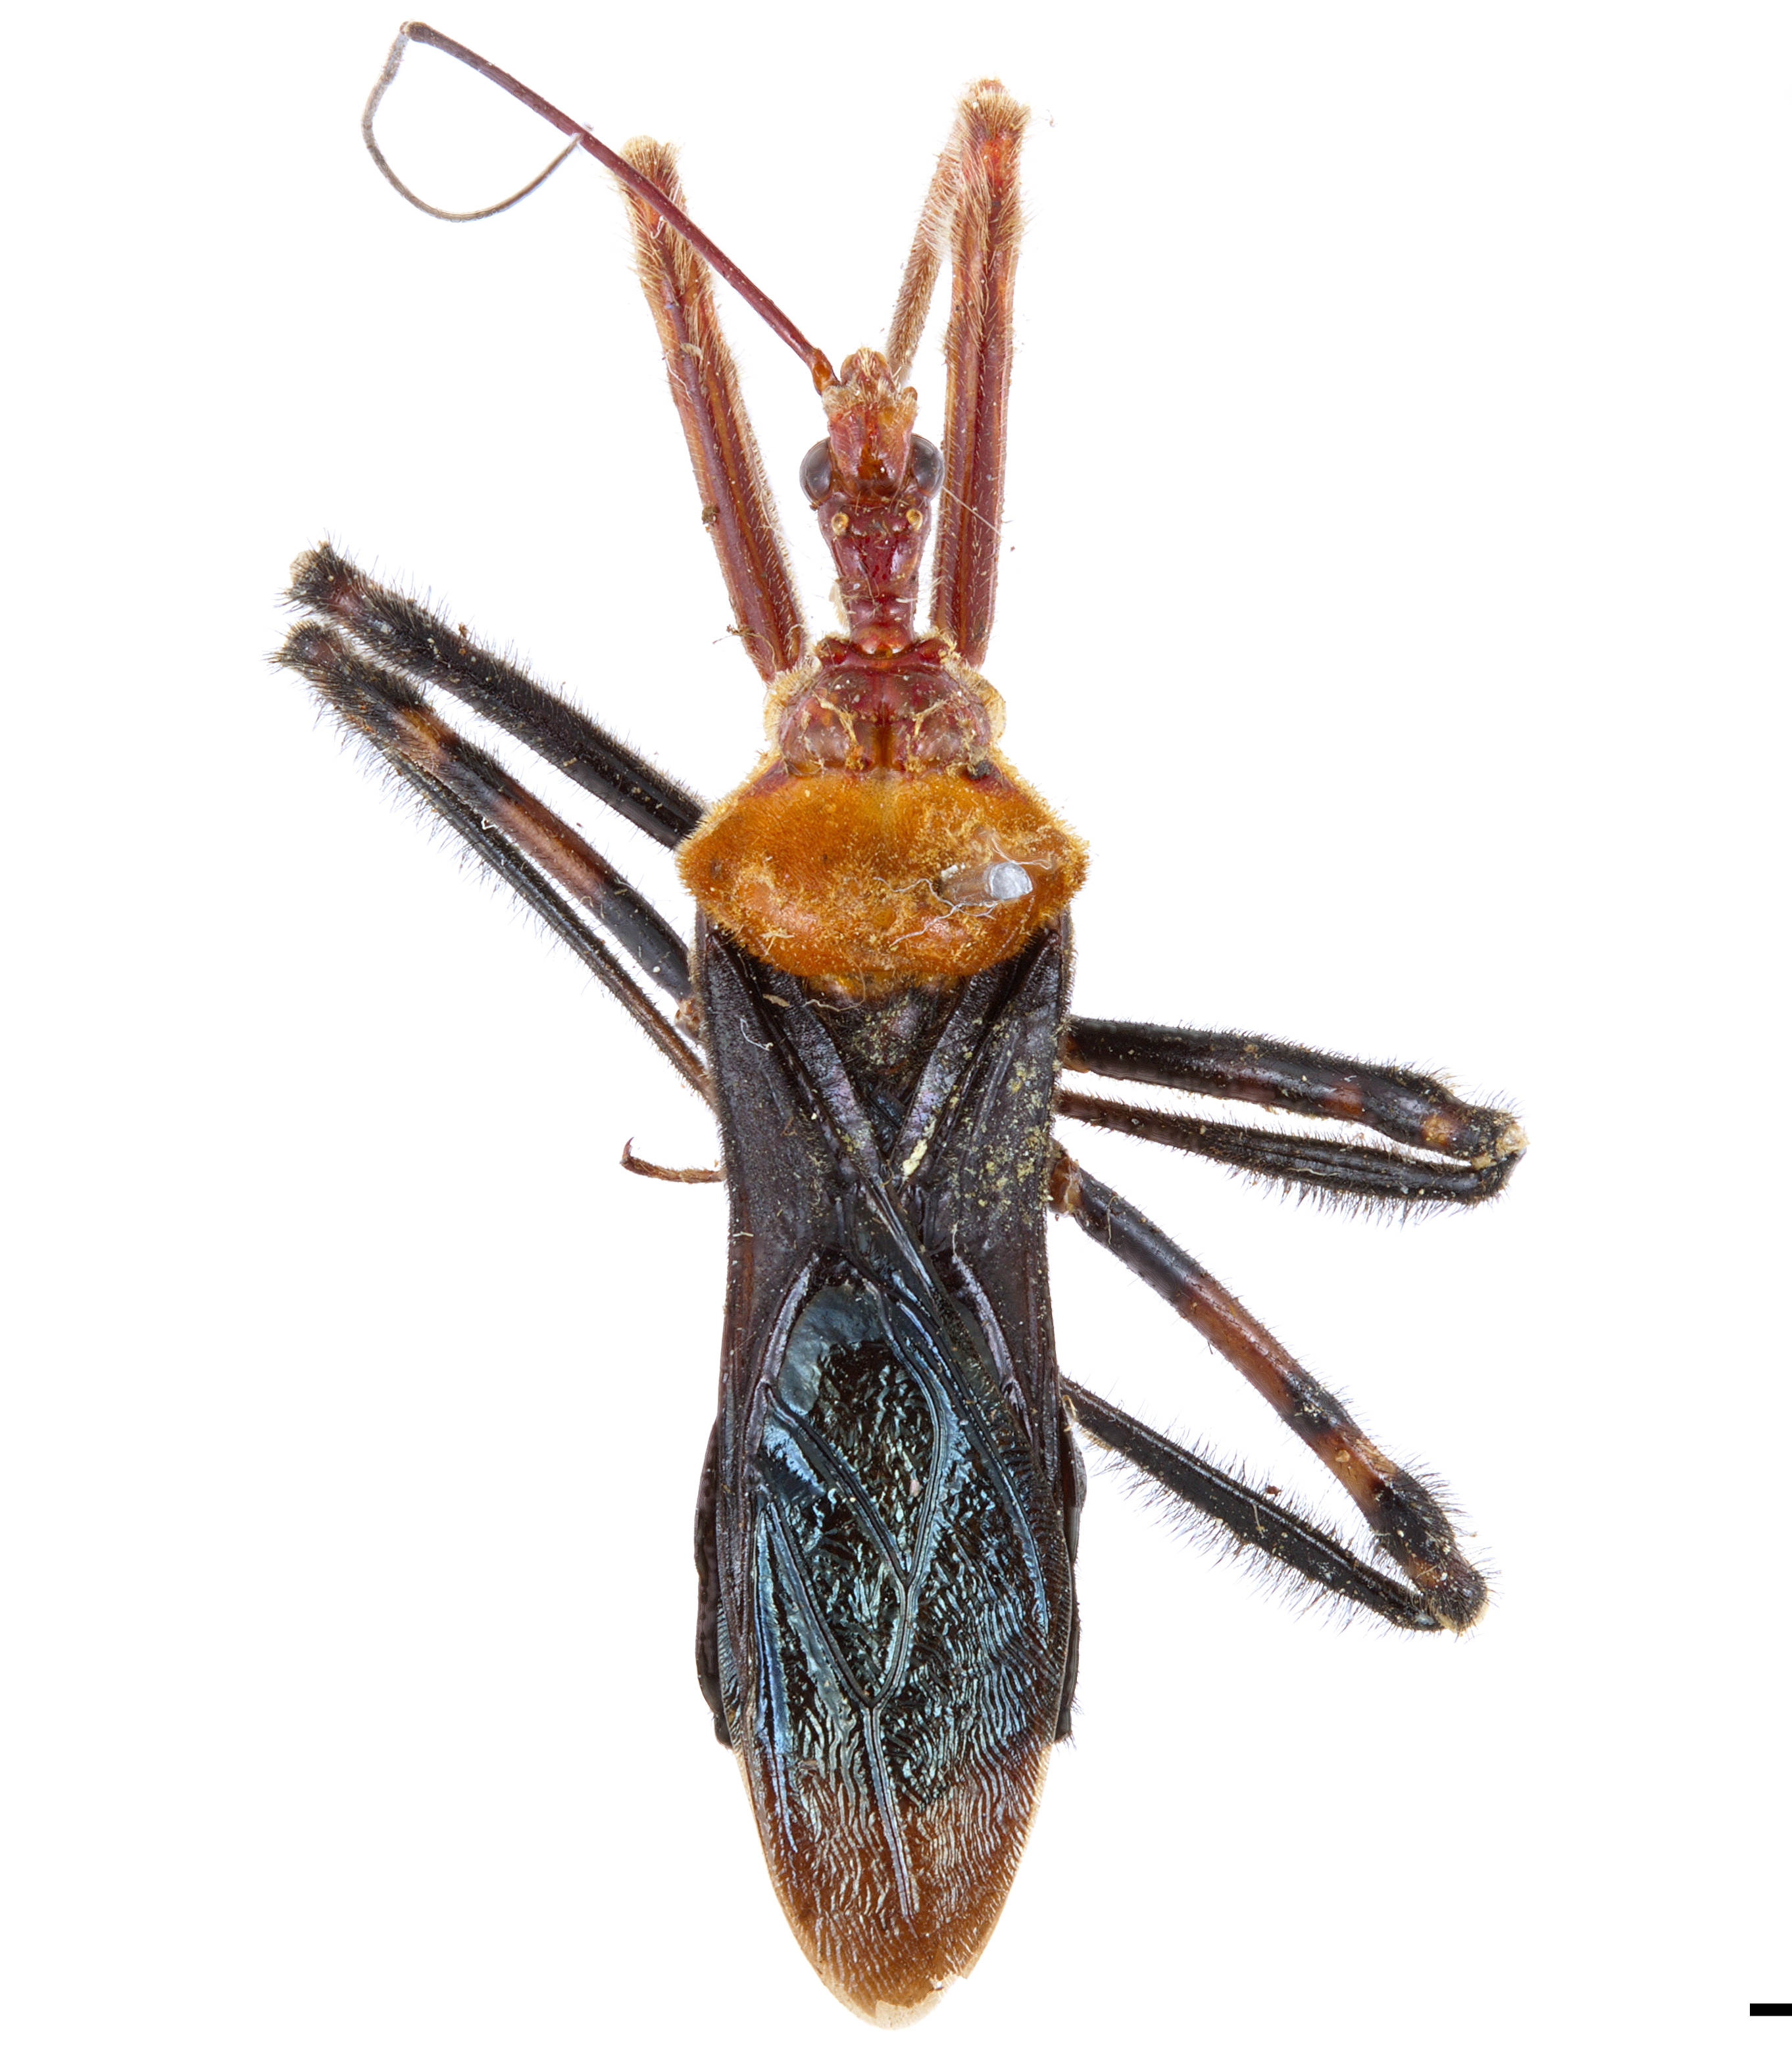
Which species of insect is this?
Velinus crassicrus
